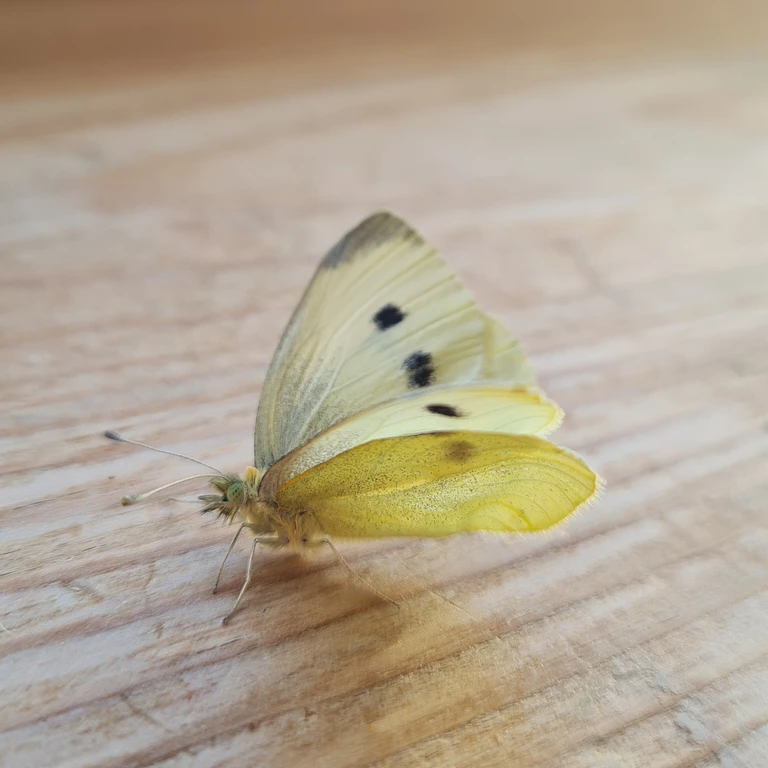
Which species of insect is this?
Pieris rapae
